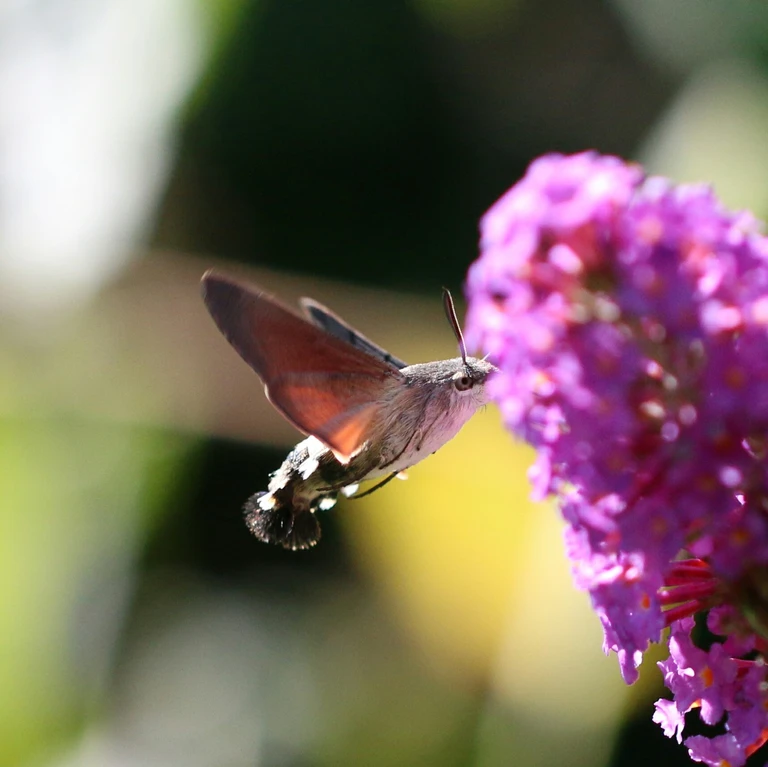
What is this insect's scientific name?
Macroglossum stellatarum
